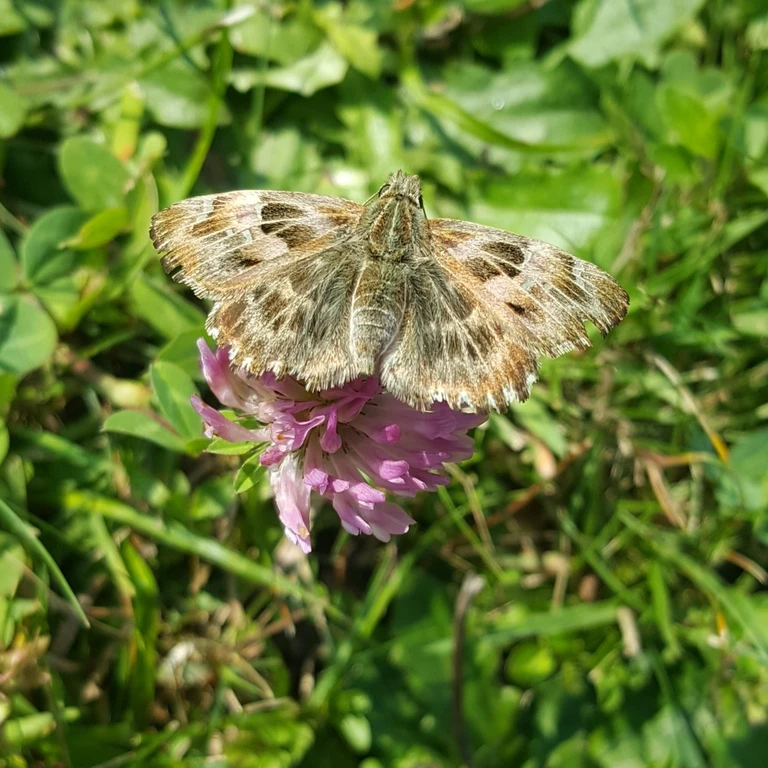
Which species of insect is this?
Carcharodus alceae
